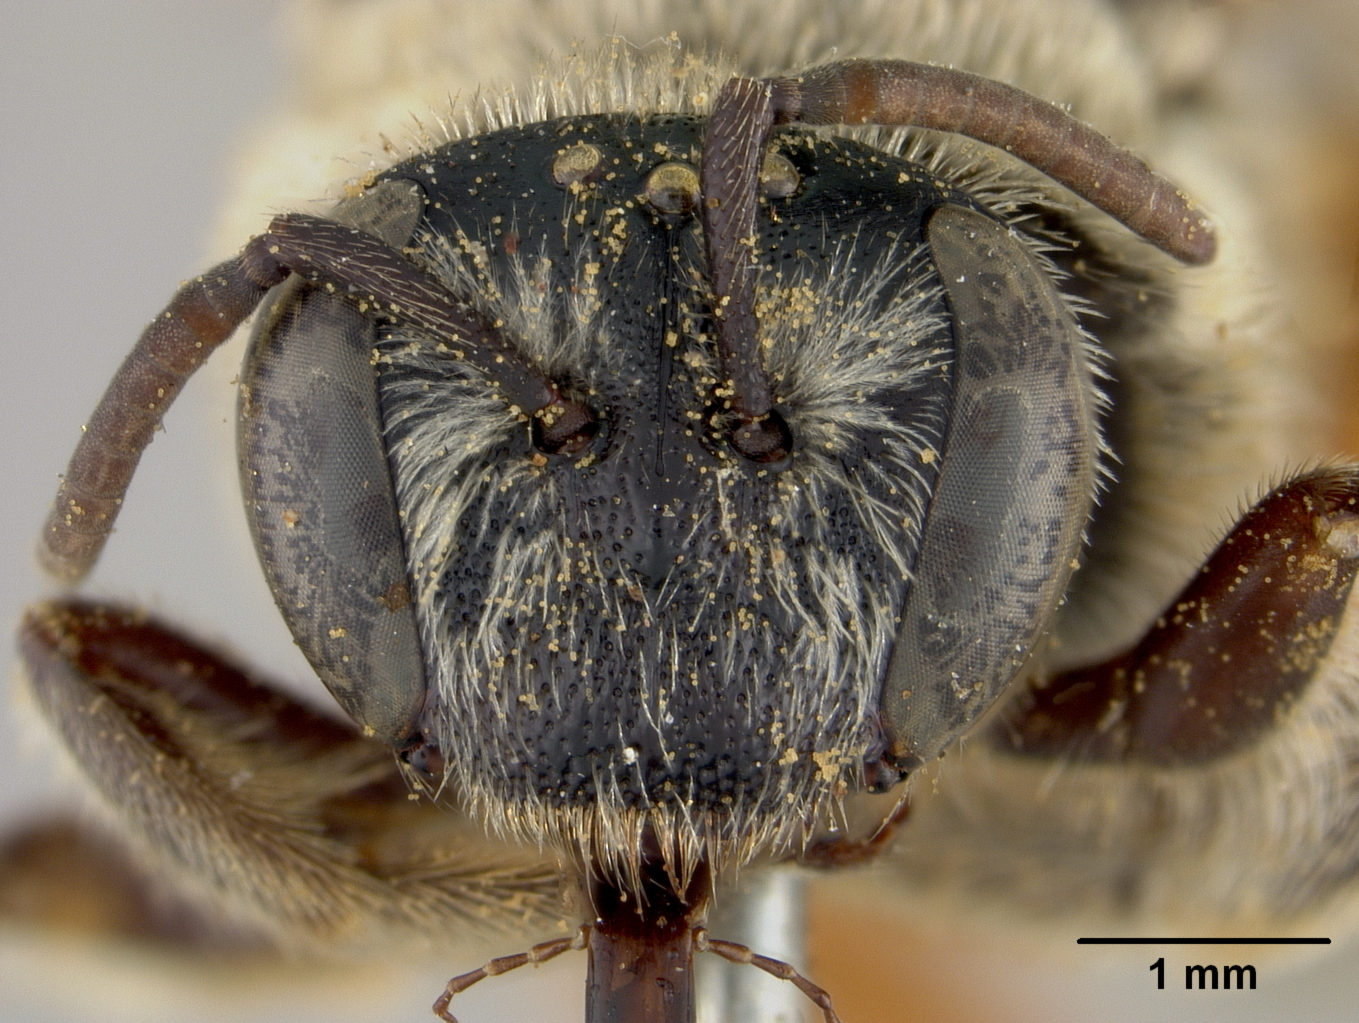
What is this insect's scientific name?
Nomia californica
